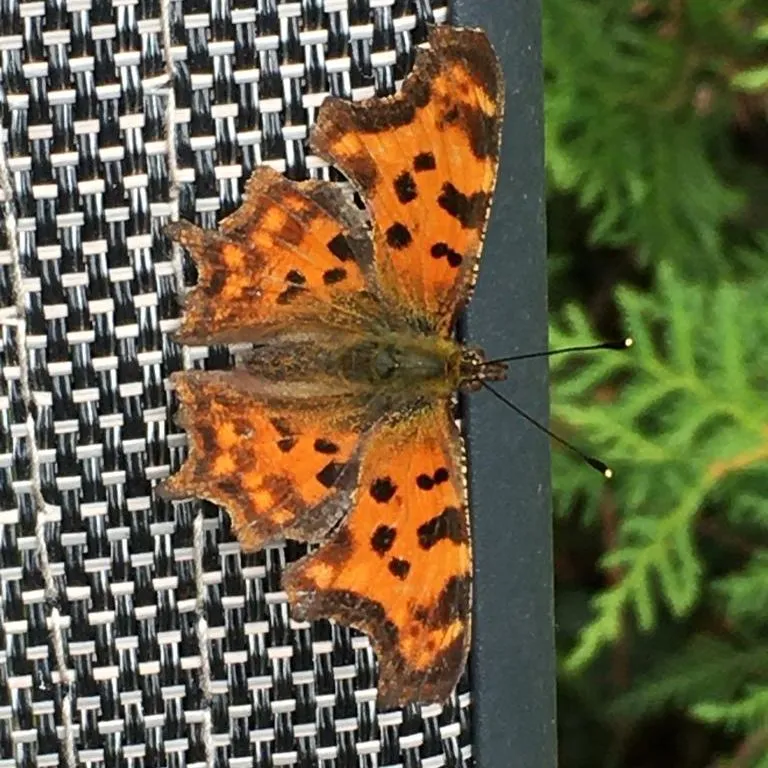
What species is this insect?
Polygonia c-album
